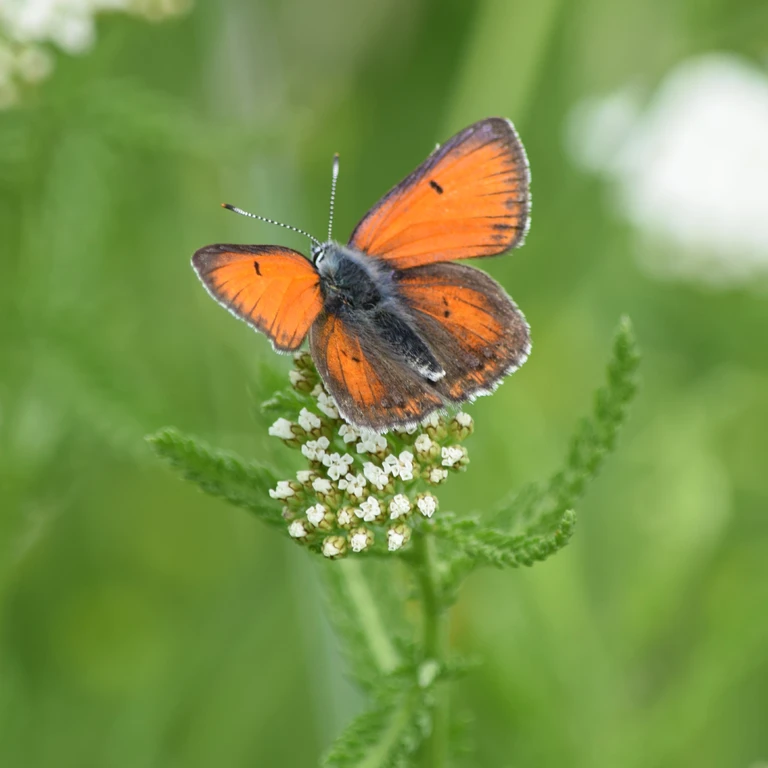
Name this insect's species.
Lycaena hippothoe (also Palaeochrysophanus hippothoe)
